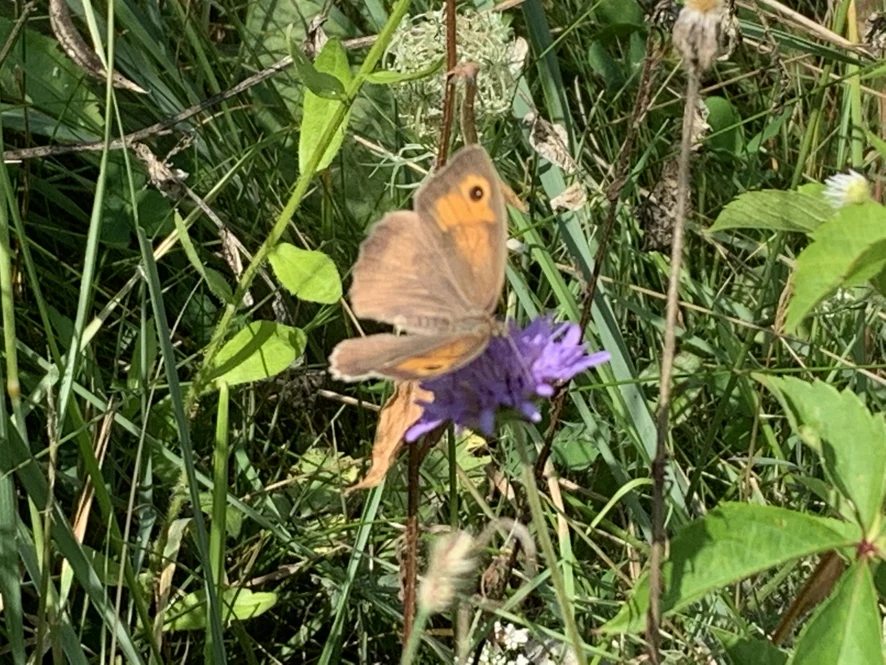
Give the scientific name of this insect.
Maniola jurtina
